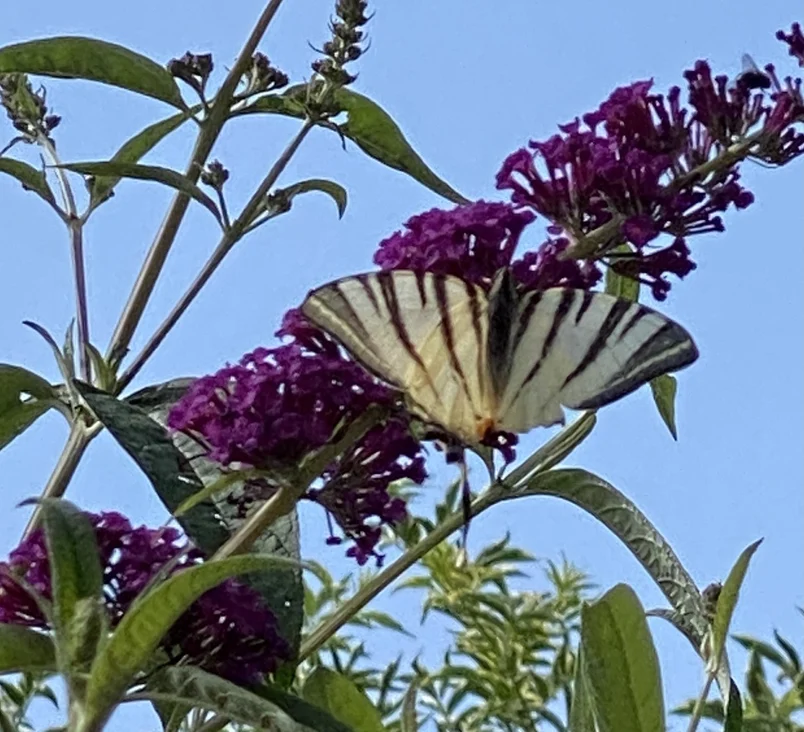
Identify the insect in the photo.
Iphiclides podalirius
